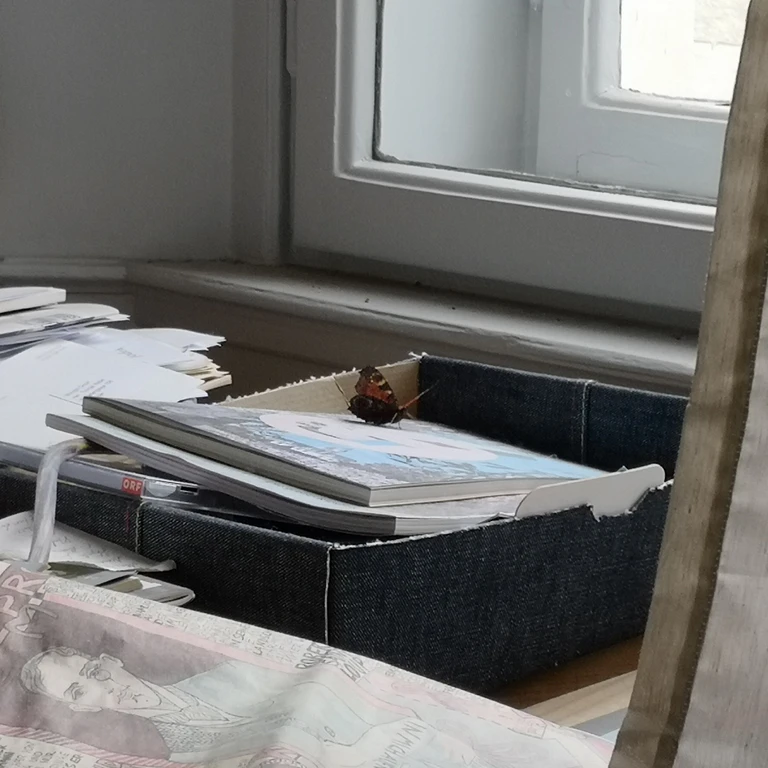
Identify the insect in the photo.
Aglais io
